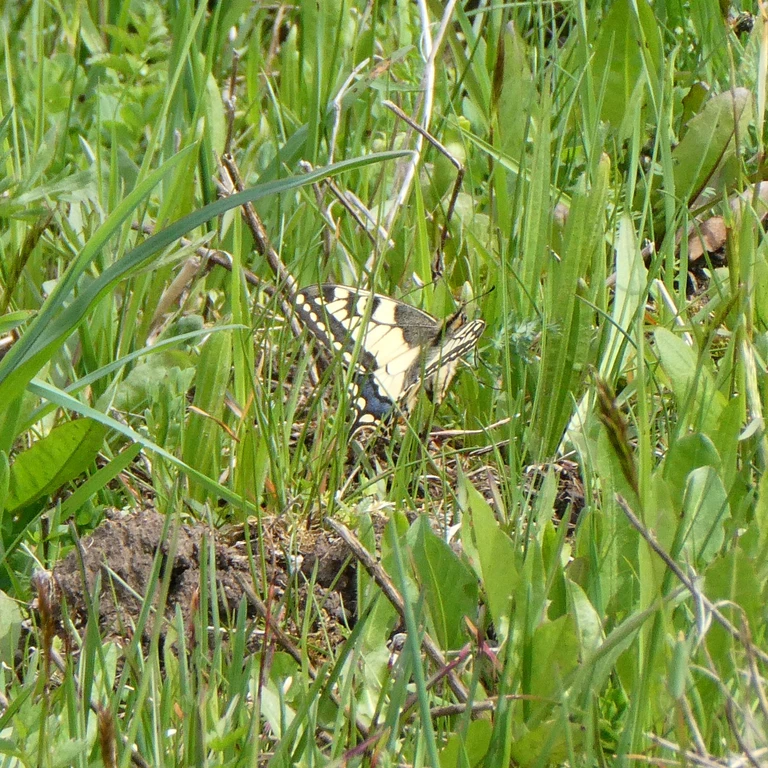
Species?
Papilio machaon
